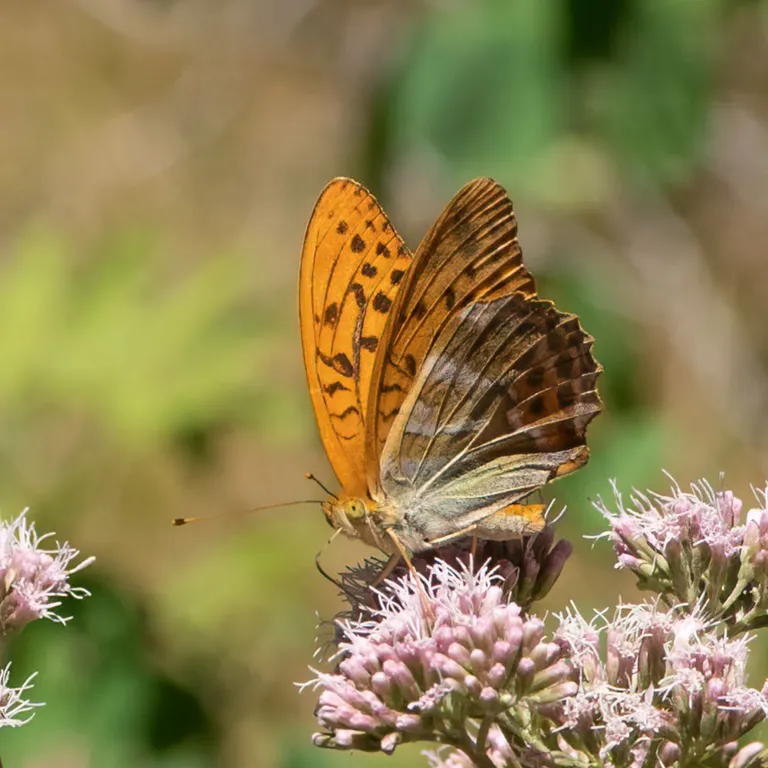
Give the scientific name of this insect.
Argynnis paphia
